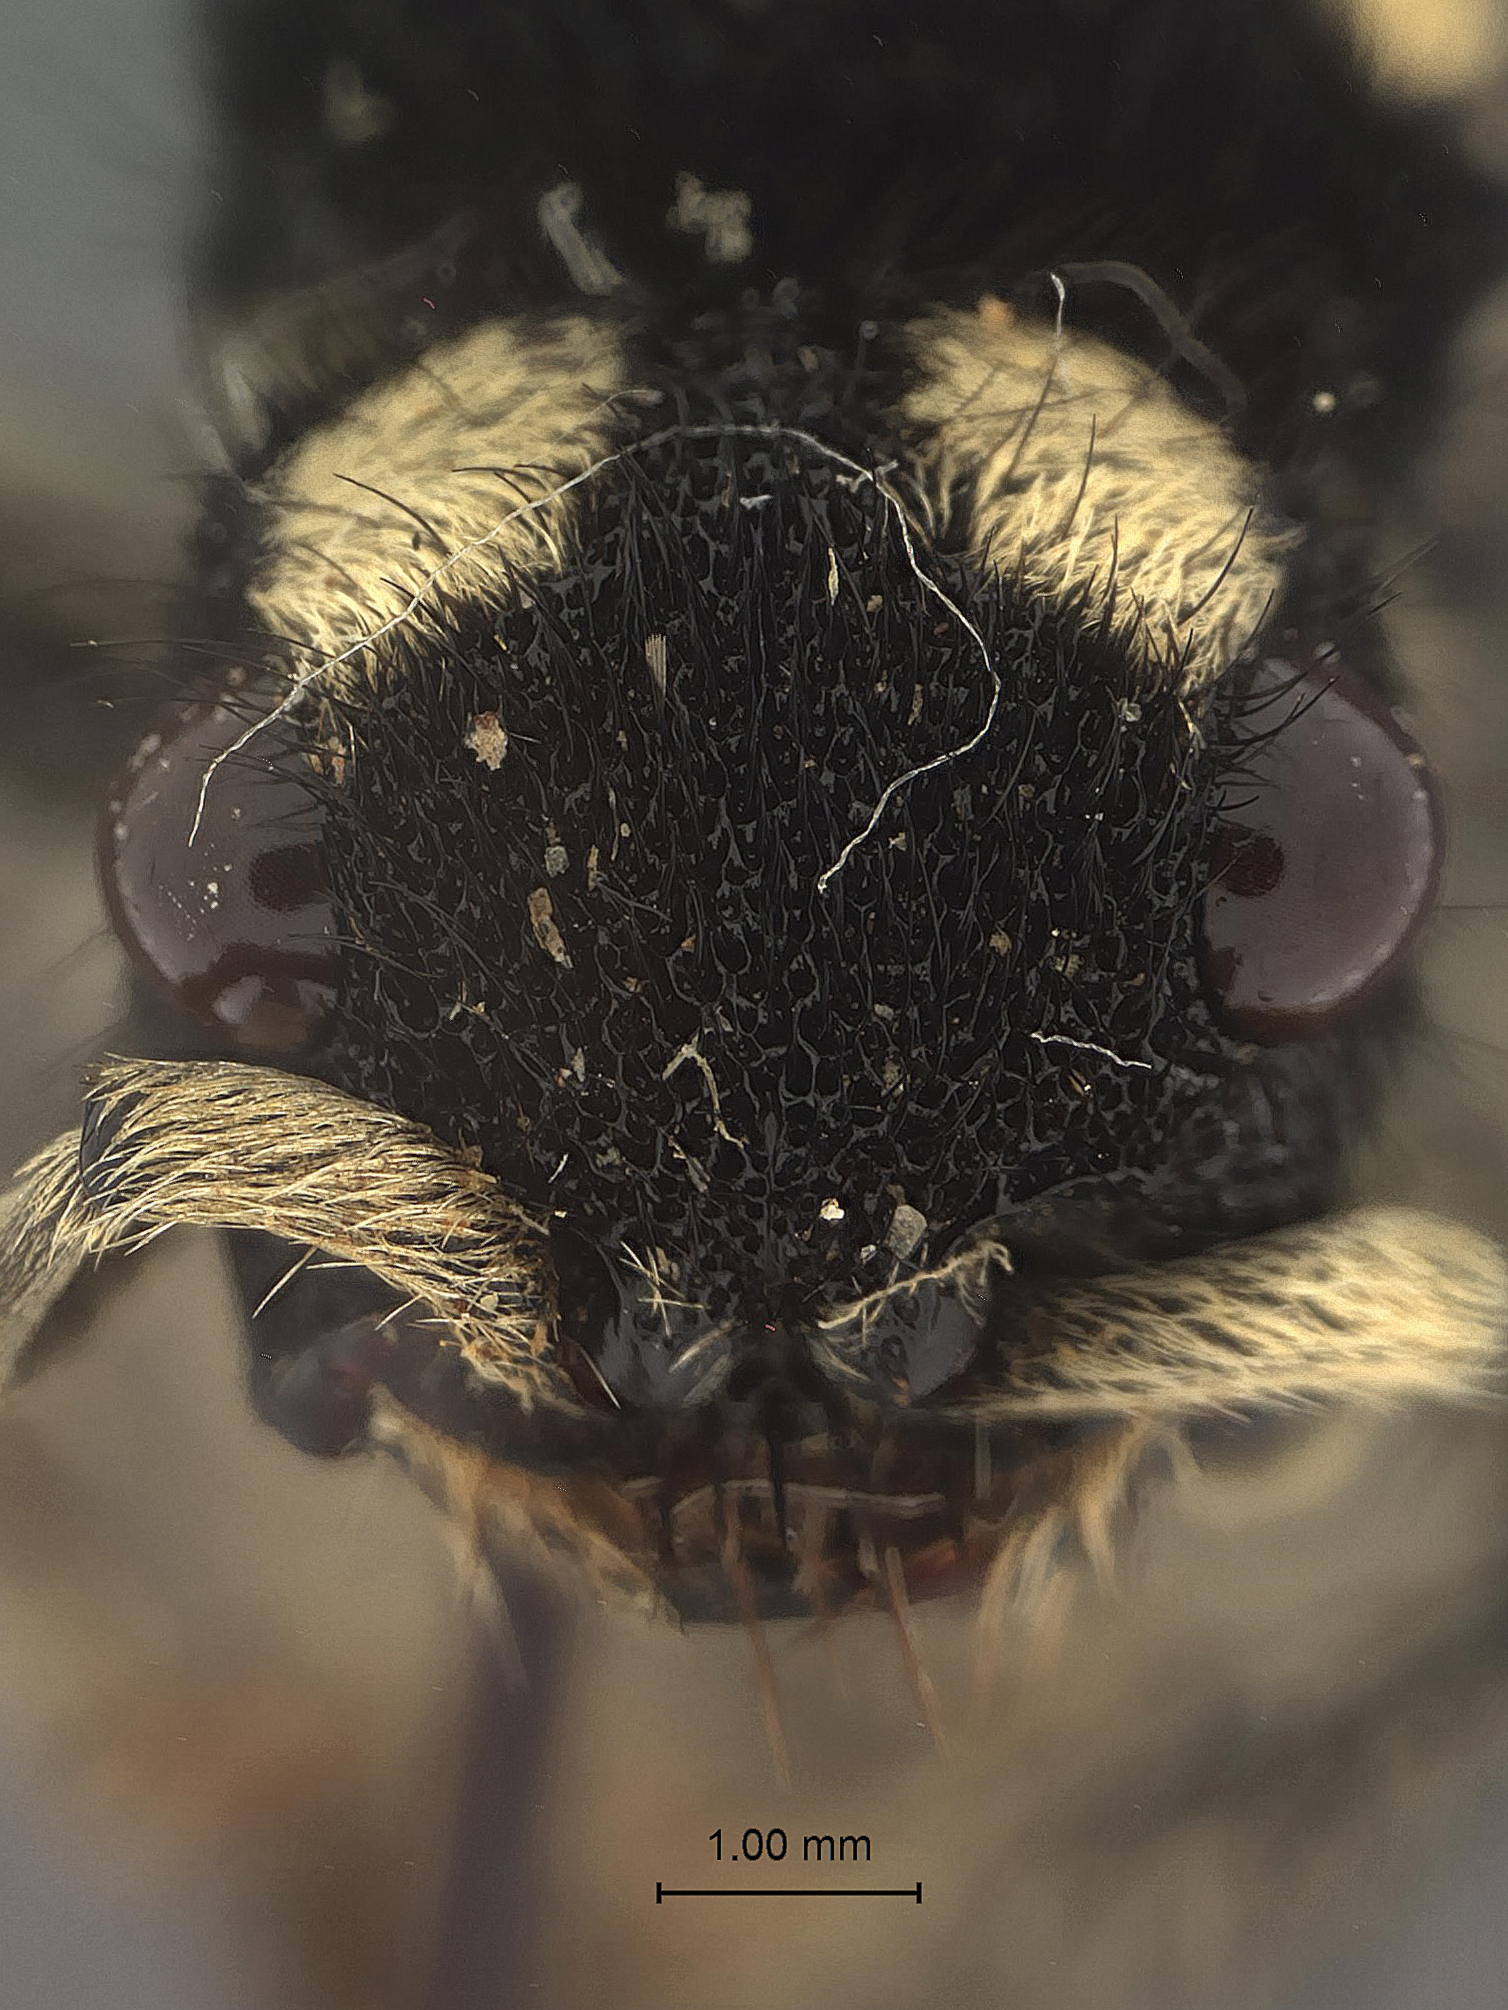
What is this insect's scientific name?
Hoplomutilla rapax
